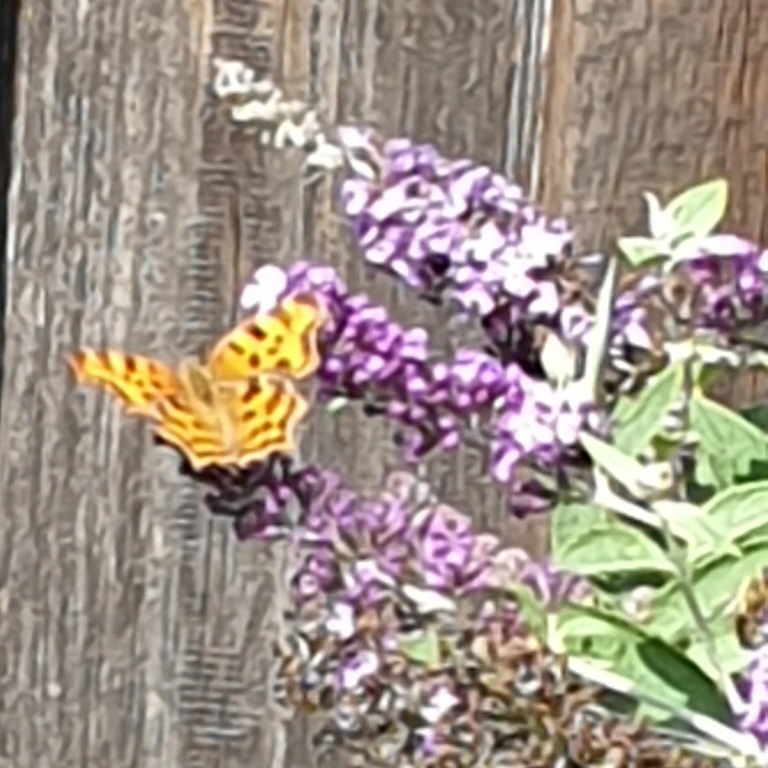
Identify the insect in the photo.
Polygonia c-album
